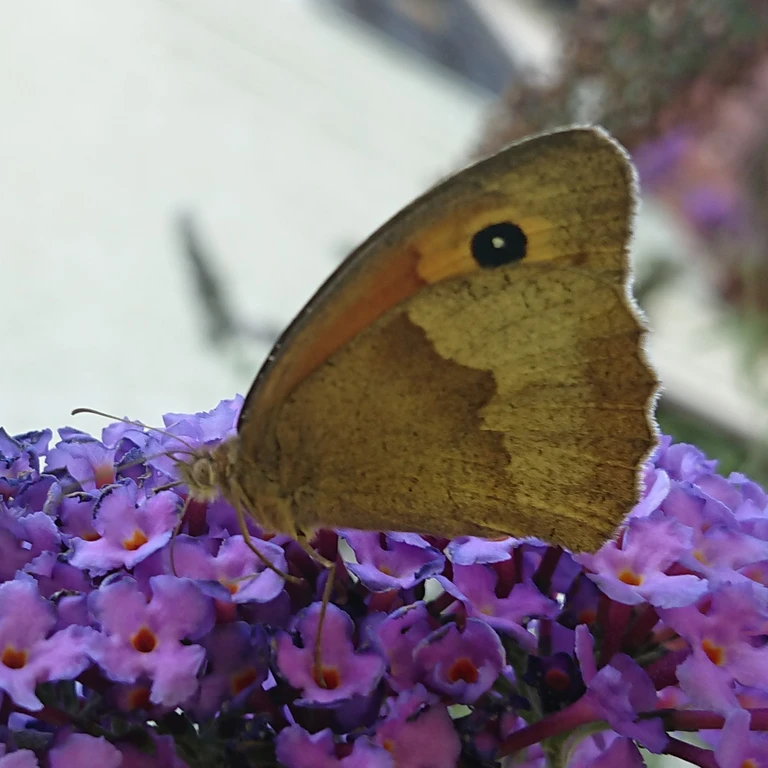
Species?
Maniola jurtina
